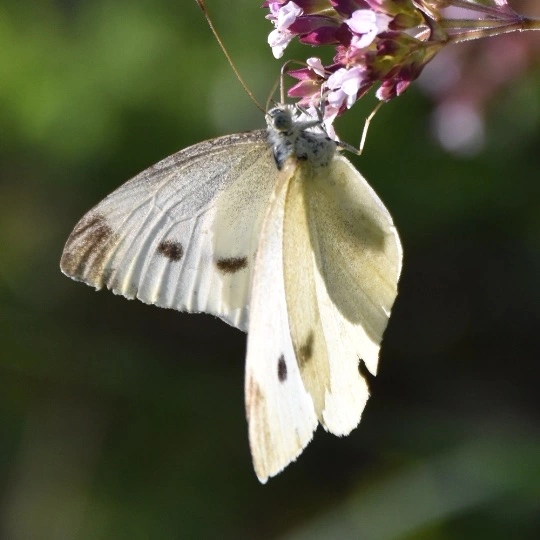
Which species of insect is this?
Pieris rapae
